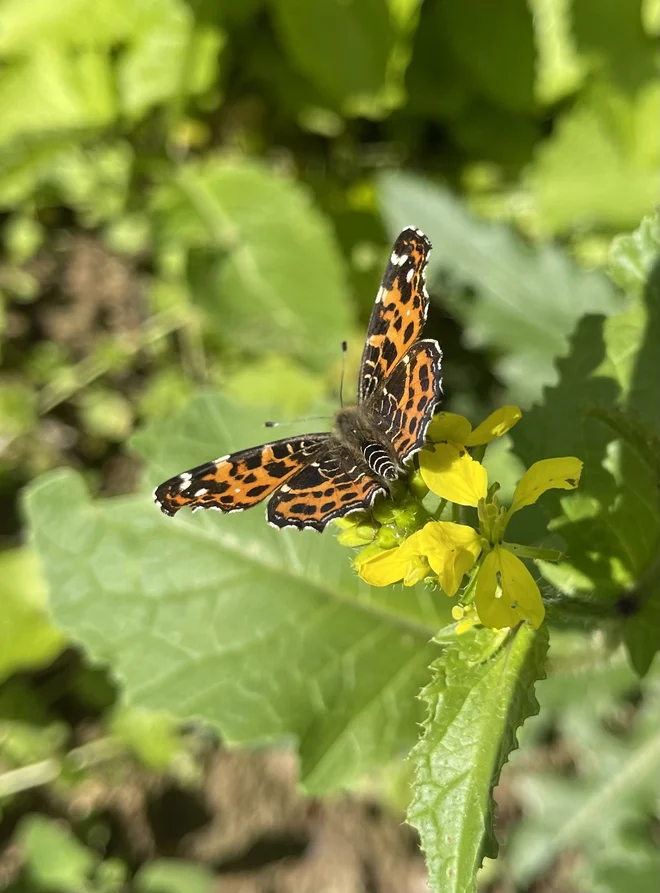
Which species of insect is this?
Araschnia levana
